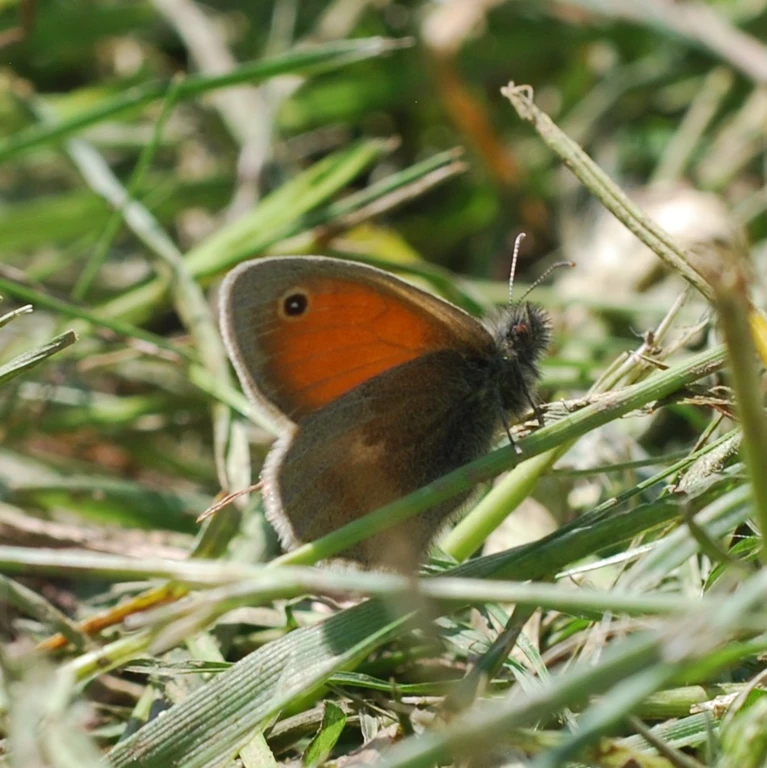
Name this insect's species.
Coenonympha pamphilus
